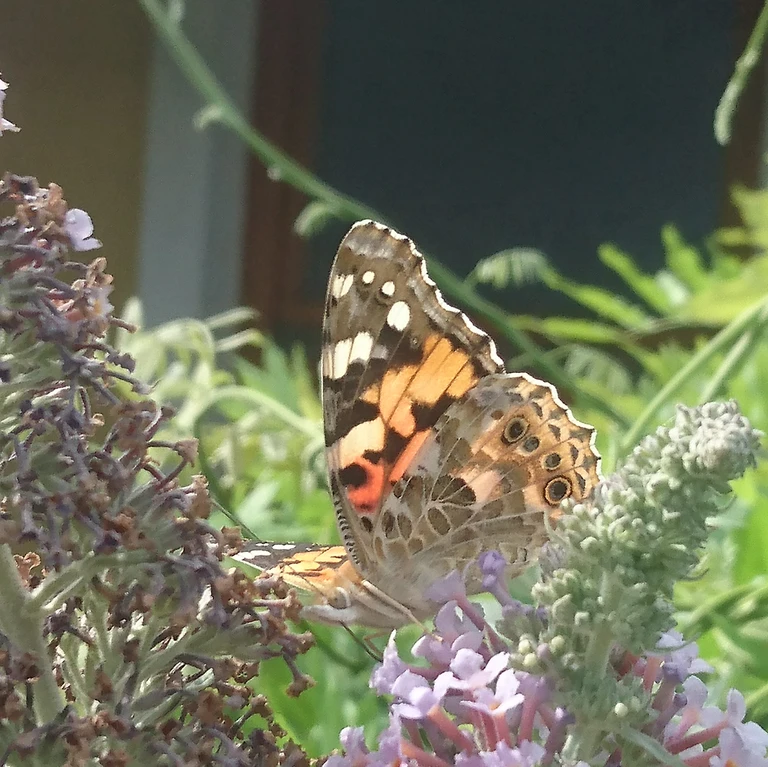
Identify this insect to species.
Vanessa cardui
